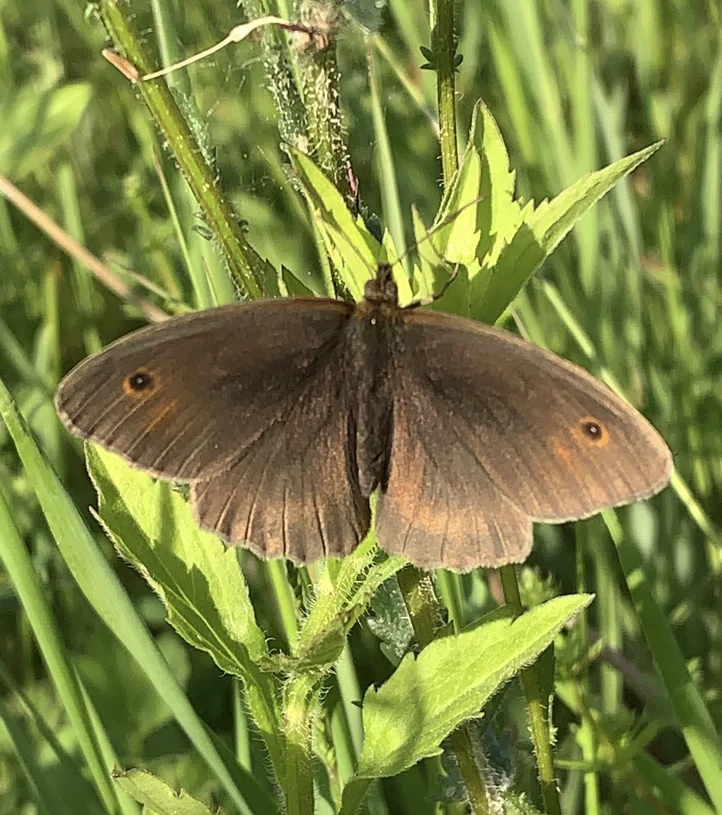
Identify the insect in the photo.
Maniola jurtina
